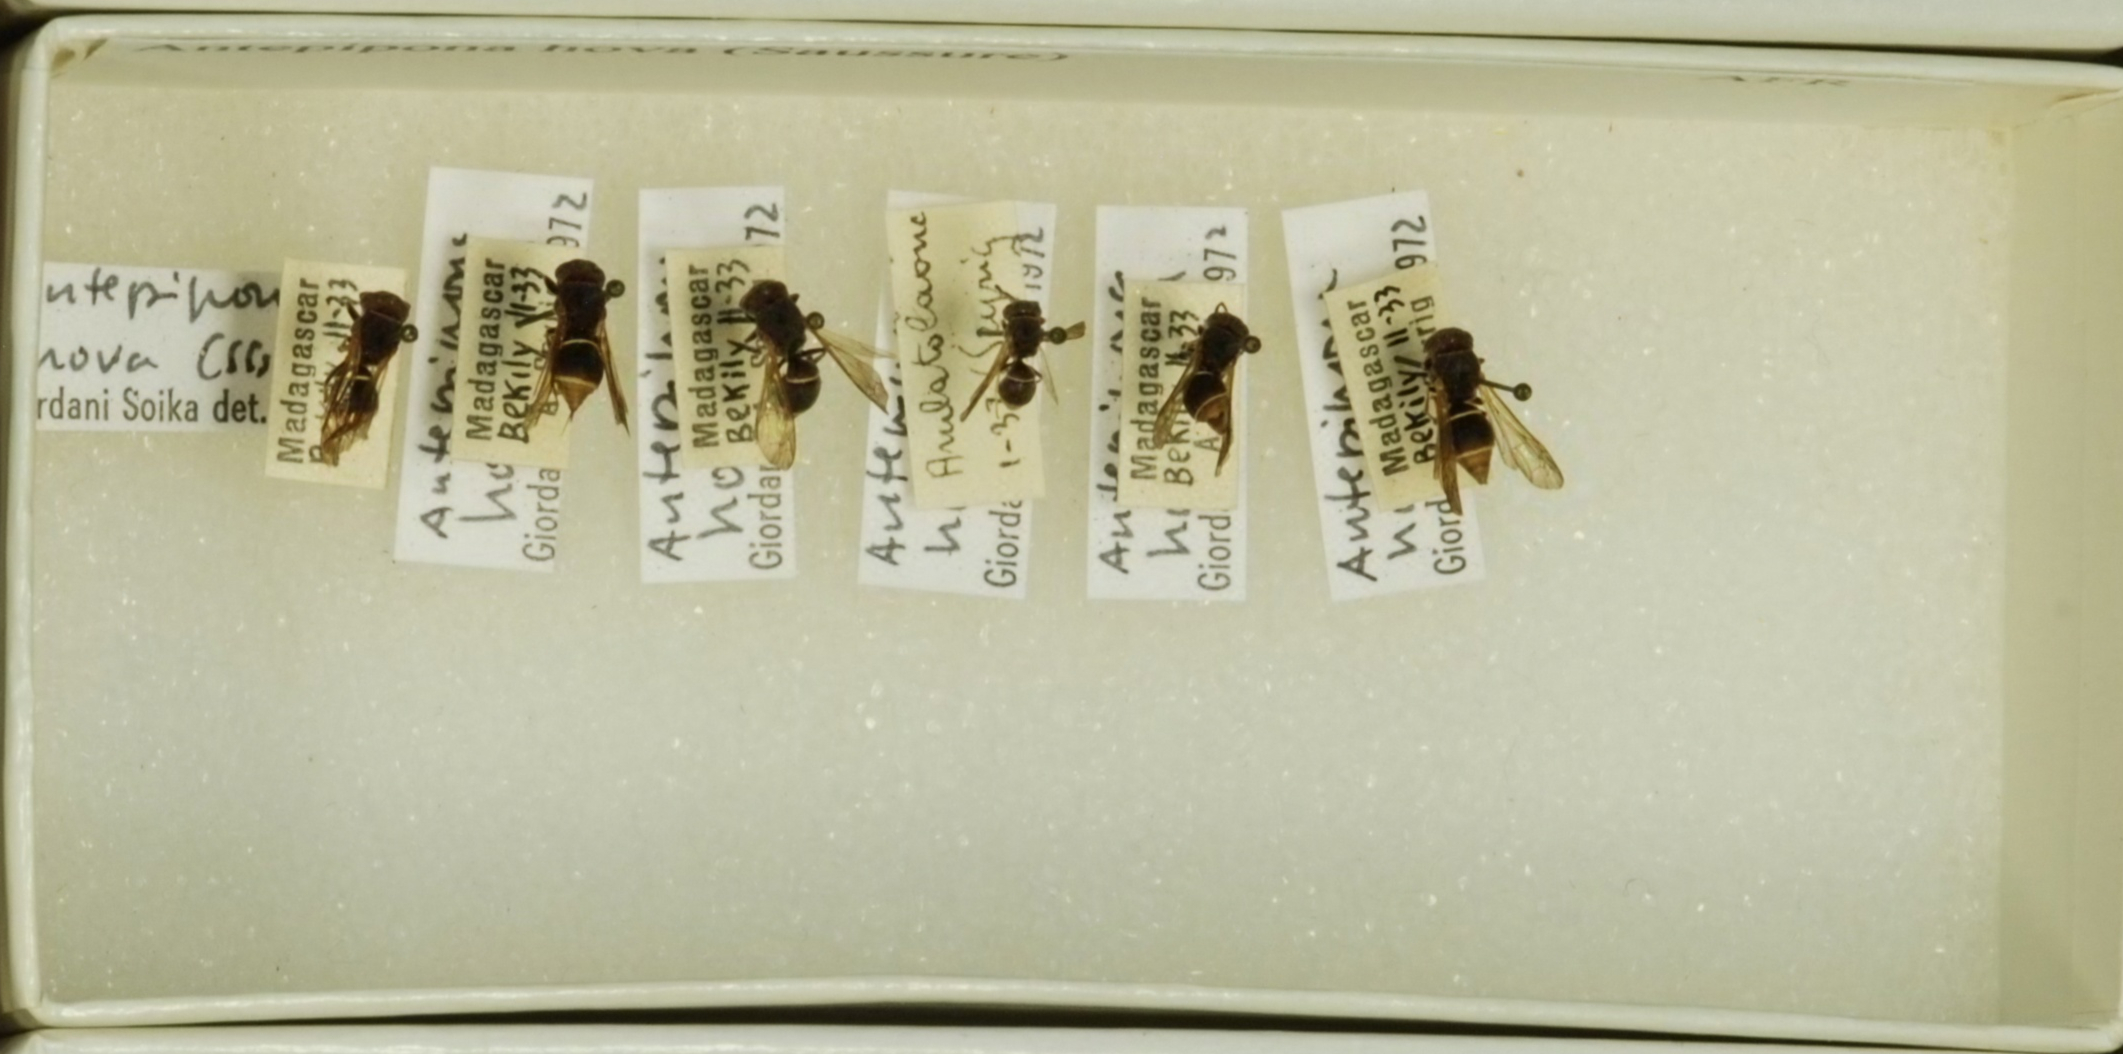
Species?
Antepipona hova
